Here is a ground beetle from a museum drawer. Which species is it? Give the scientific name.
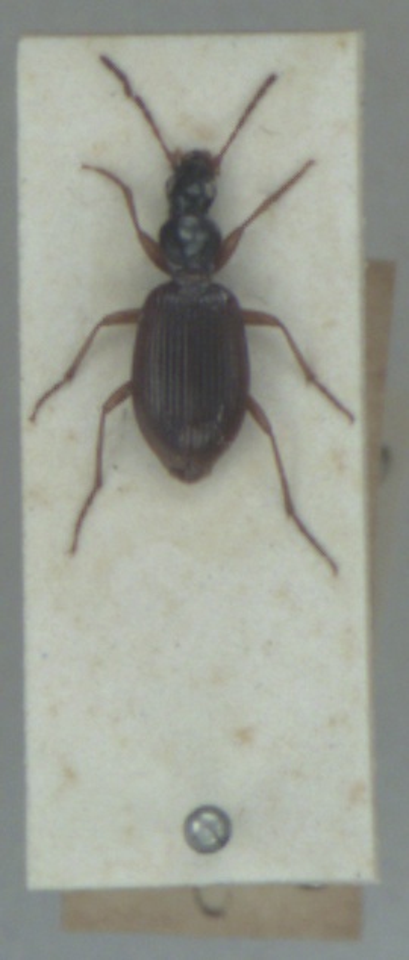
Oxypselaphus obscurus
